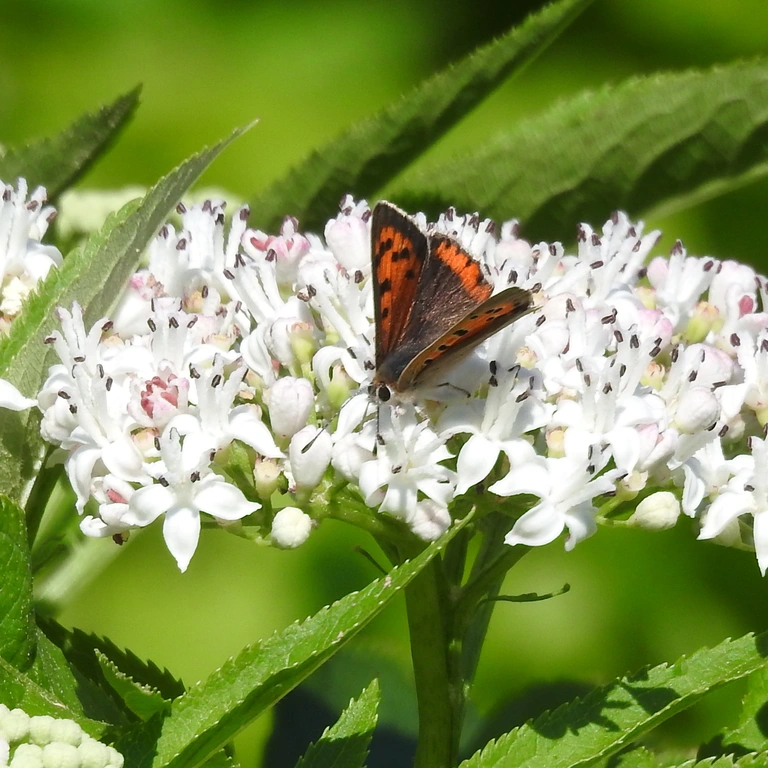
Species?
Lycaena phlaeas
